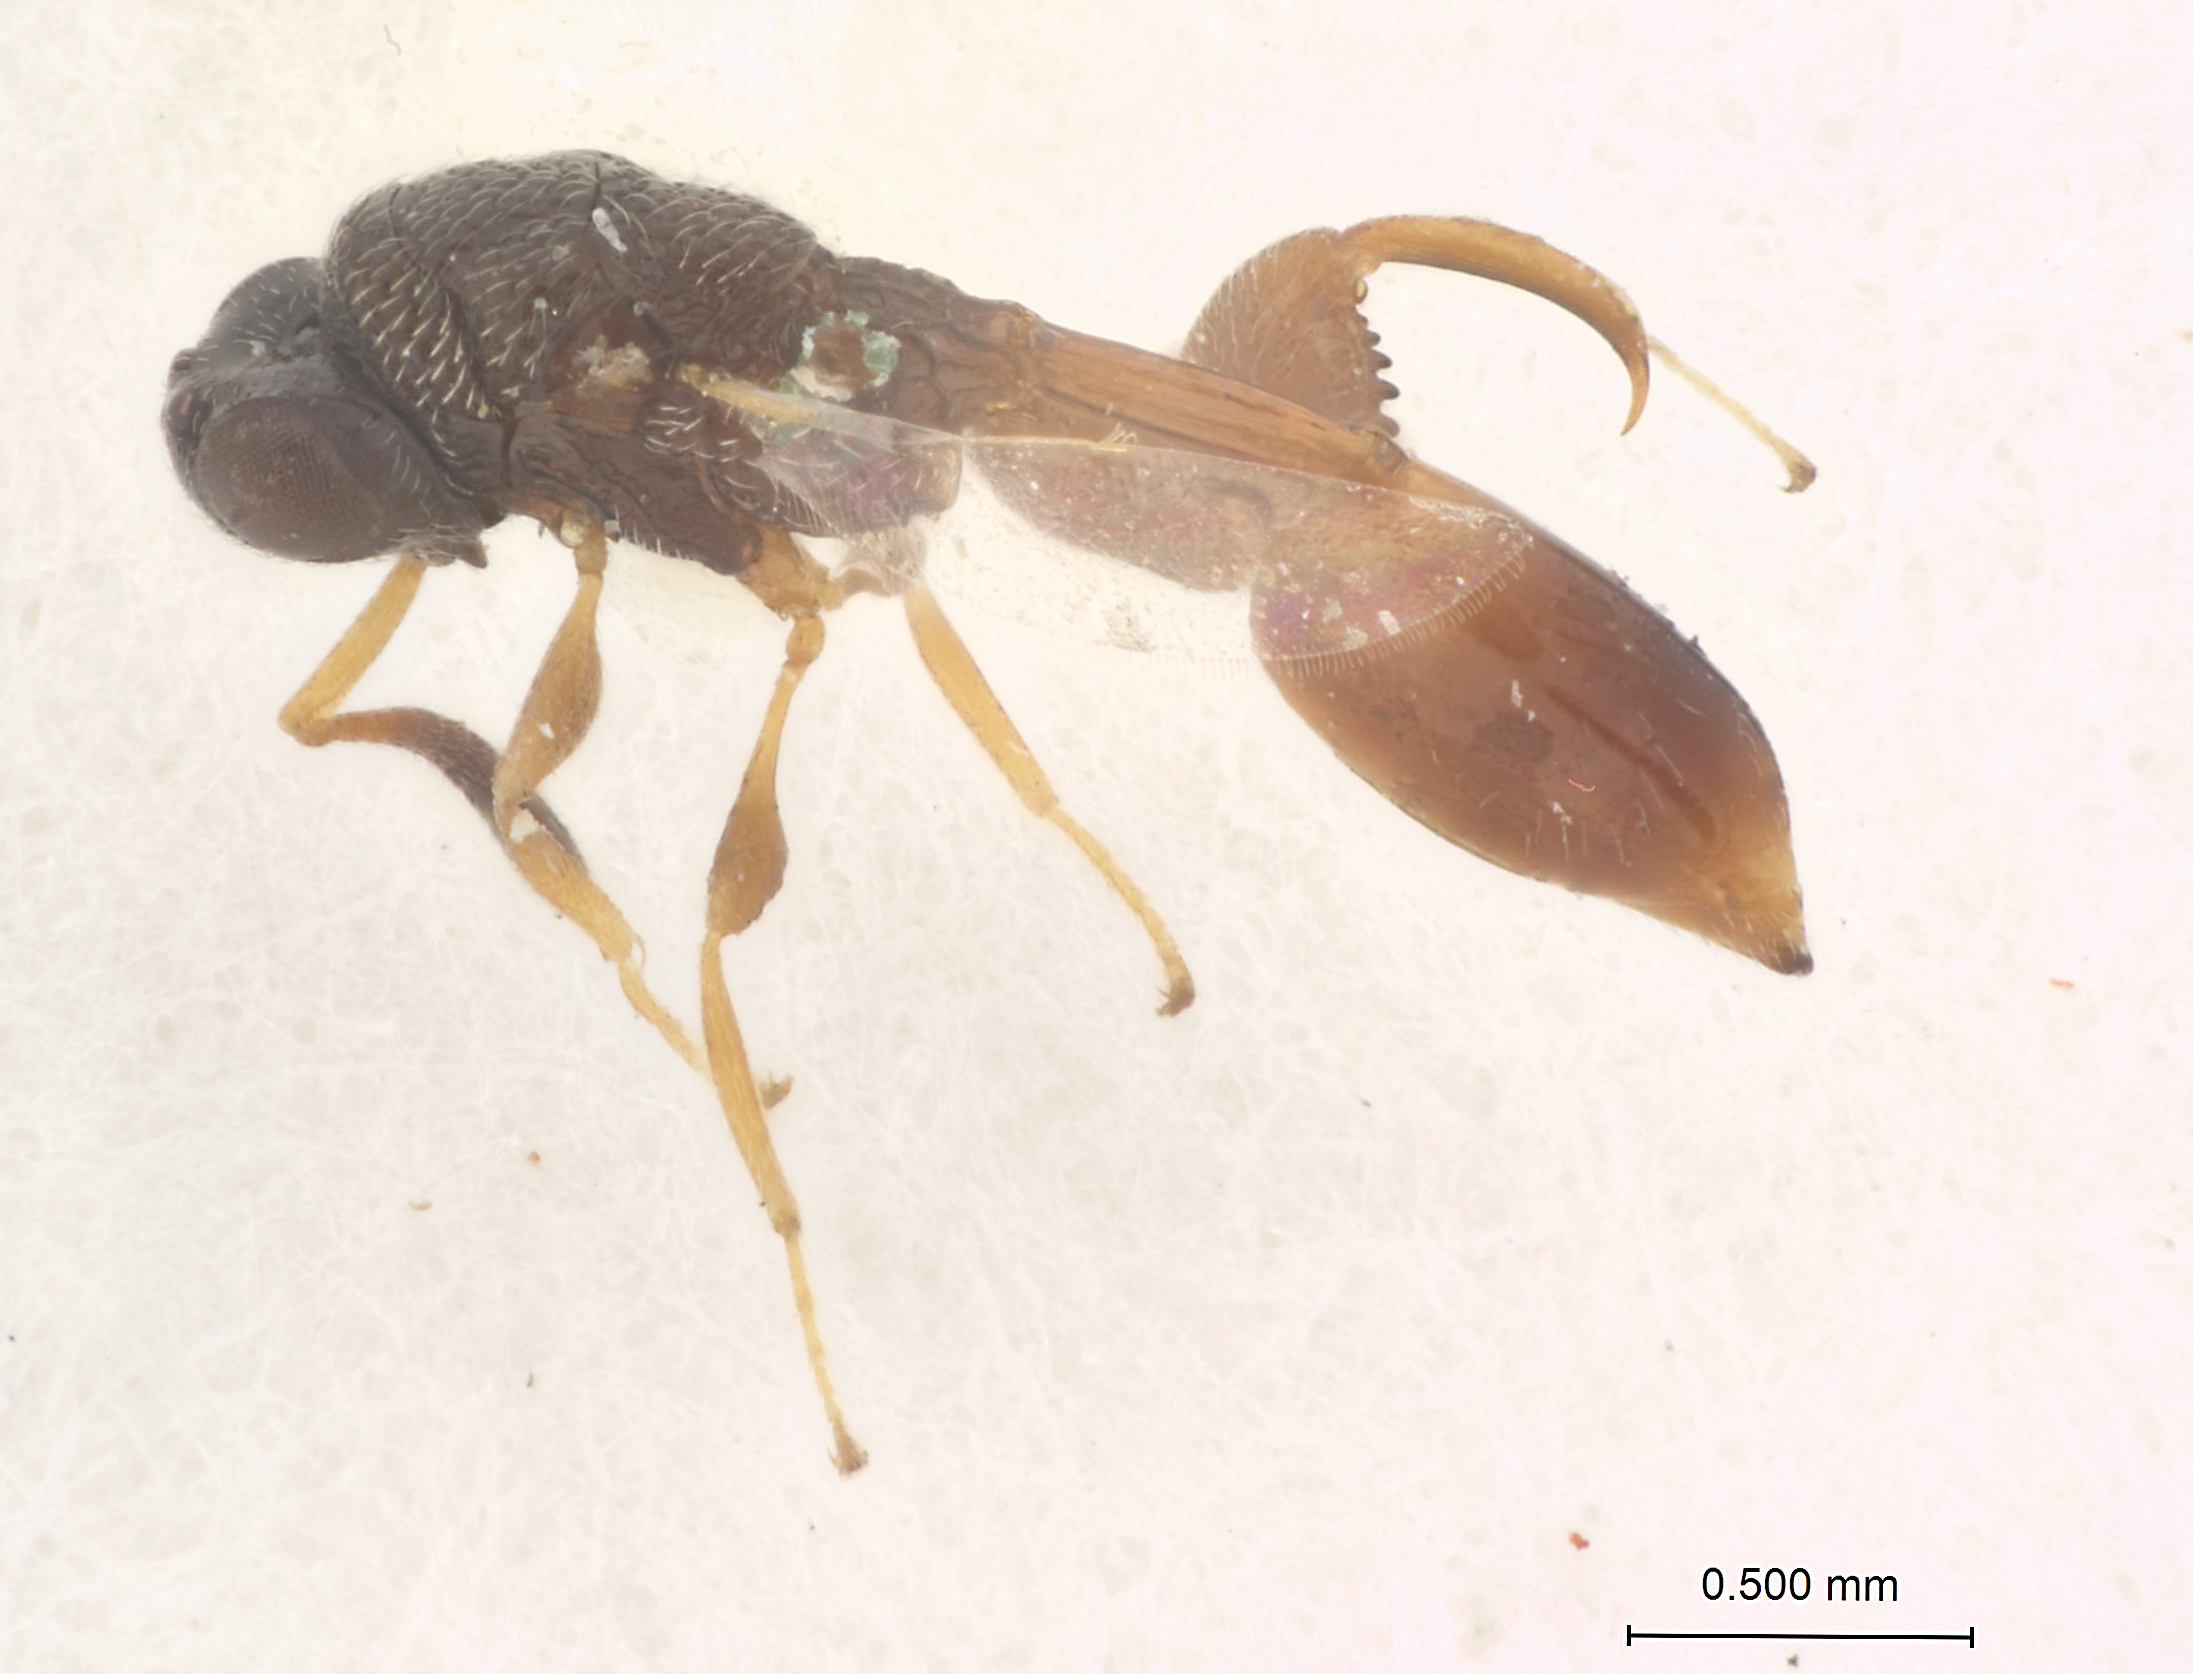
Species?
Chalcitella malabarensis
